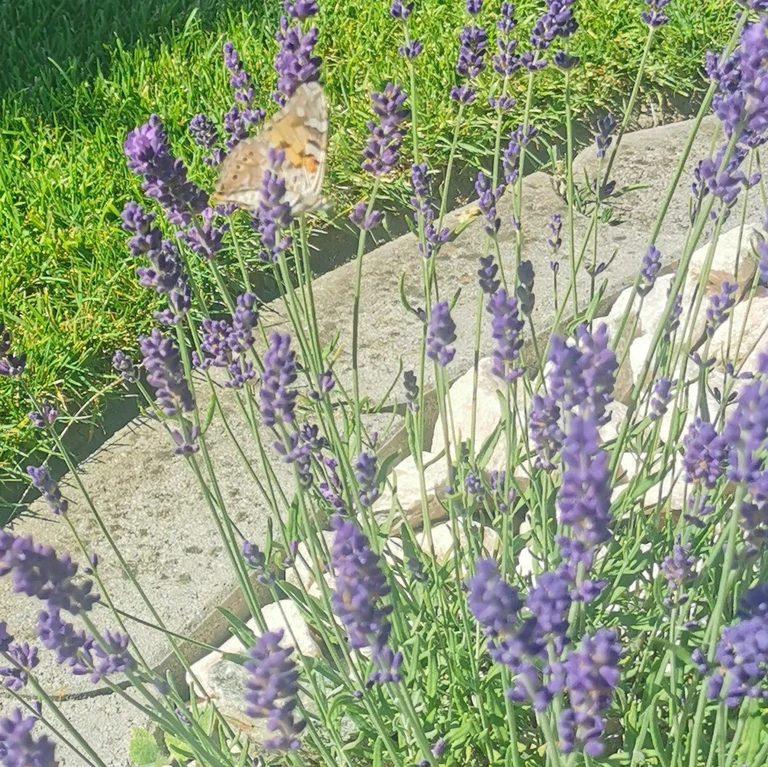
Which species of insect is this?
Vanessa cardui
